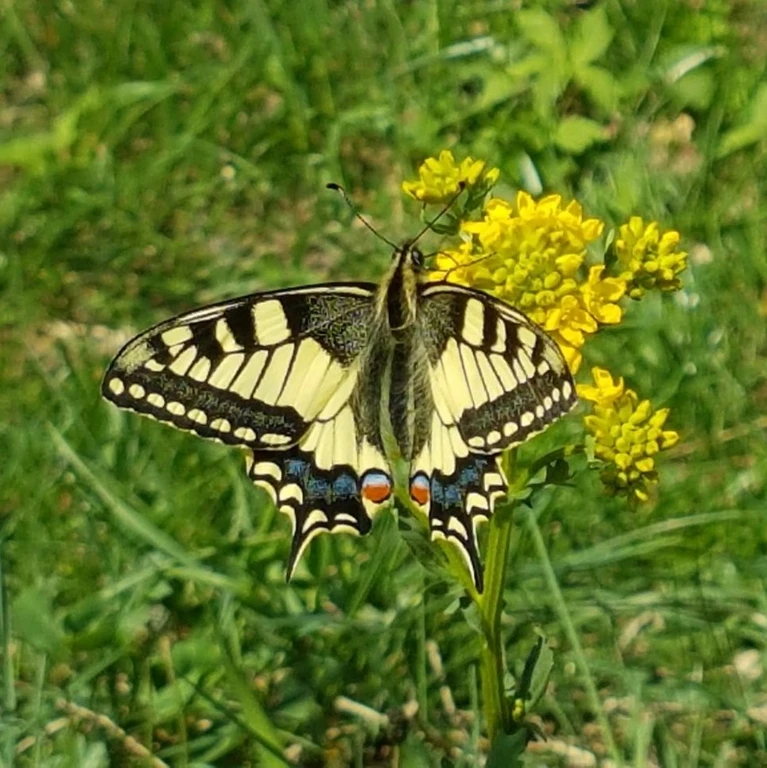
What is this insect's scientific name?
Papilio machaon
